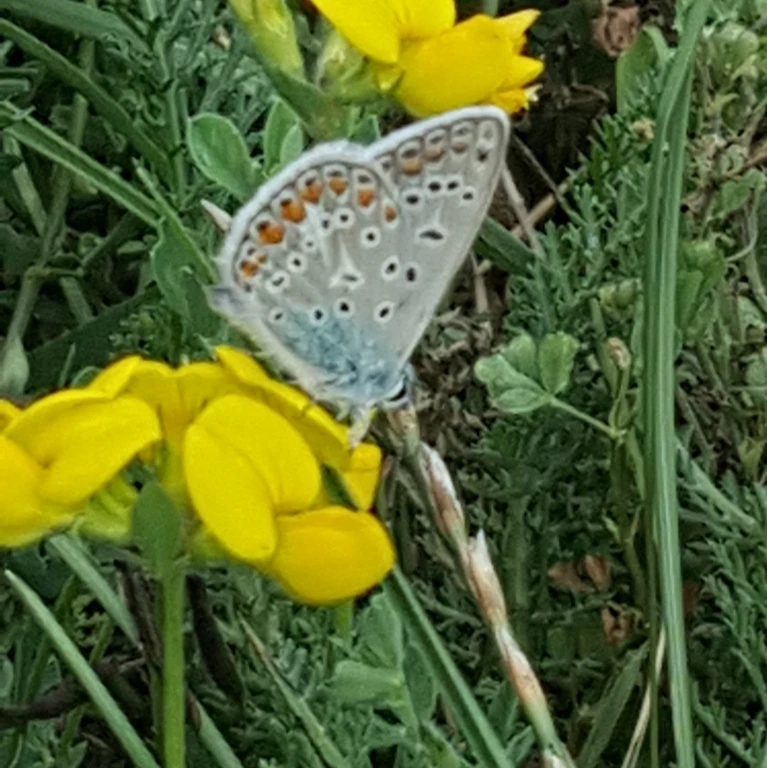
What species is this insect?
Polyommatus icarus
